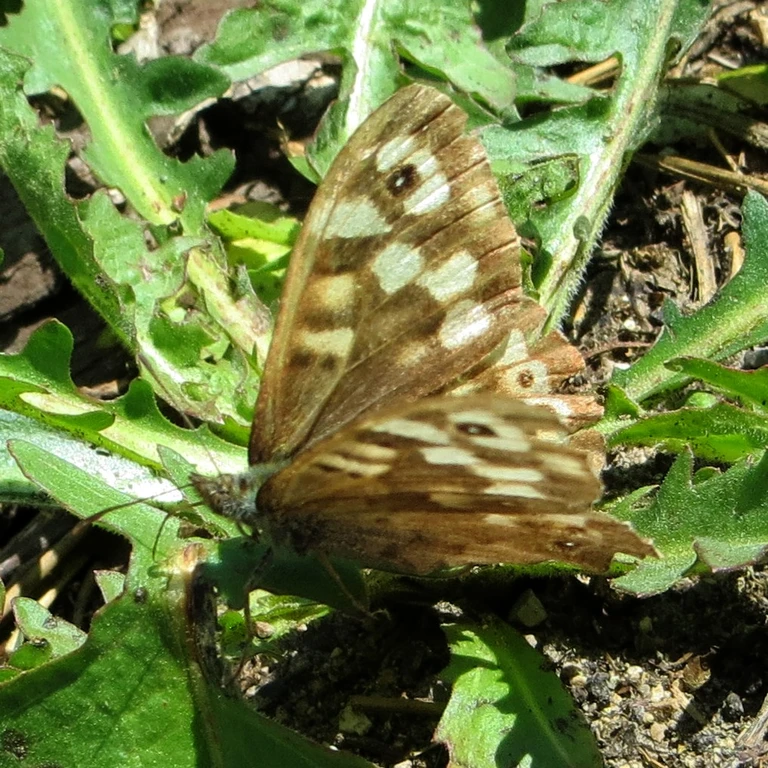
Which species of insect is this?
Pararge aegeria
